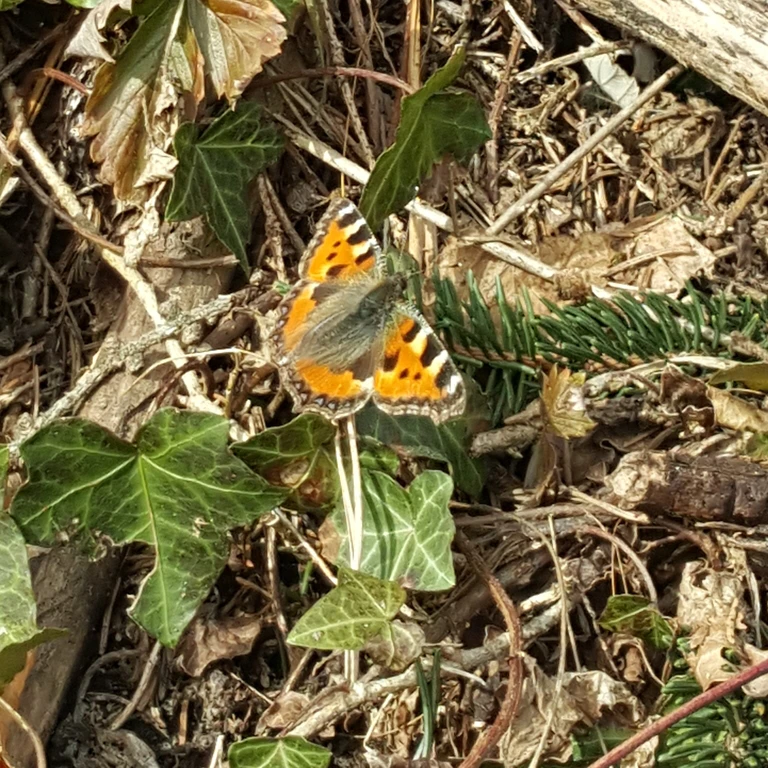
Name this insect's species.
Aglais urticae
